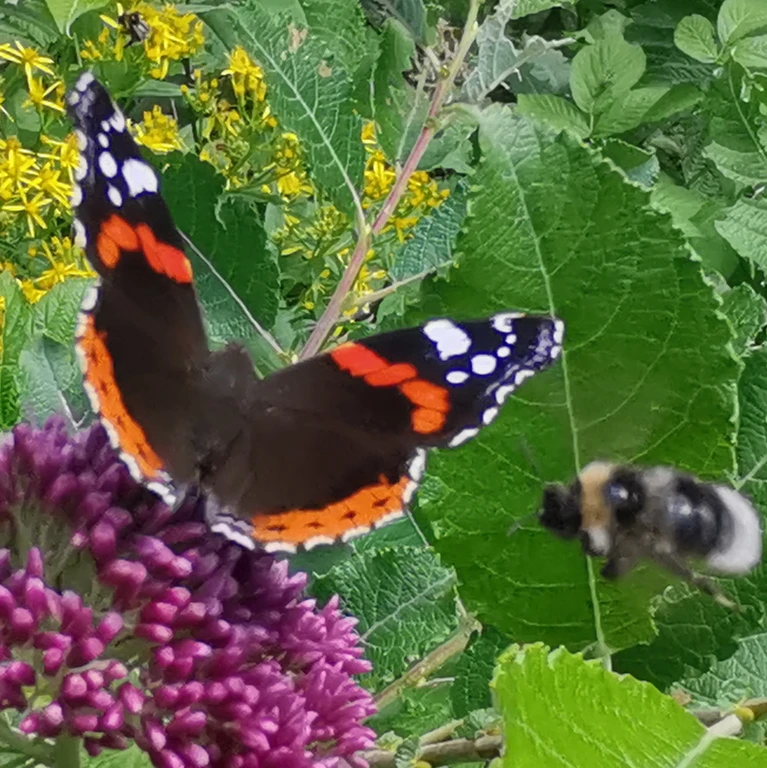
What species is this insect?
Vanessa atalanta
